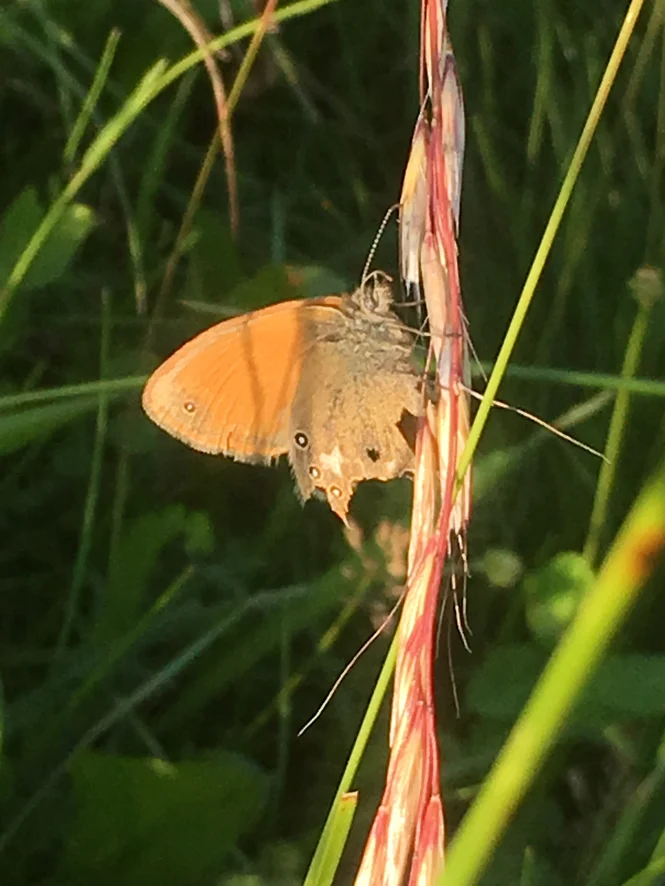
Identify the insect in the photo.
Coenonympha glycerion (also Coenonympha iphis)
